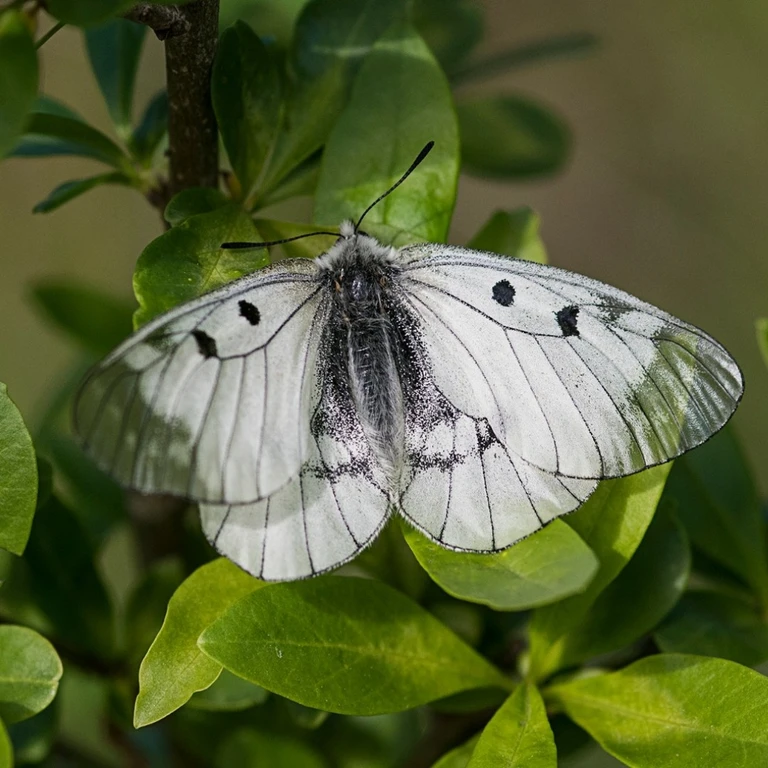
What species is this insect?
Parnassius mnemosyne
